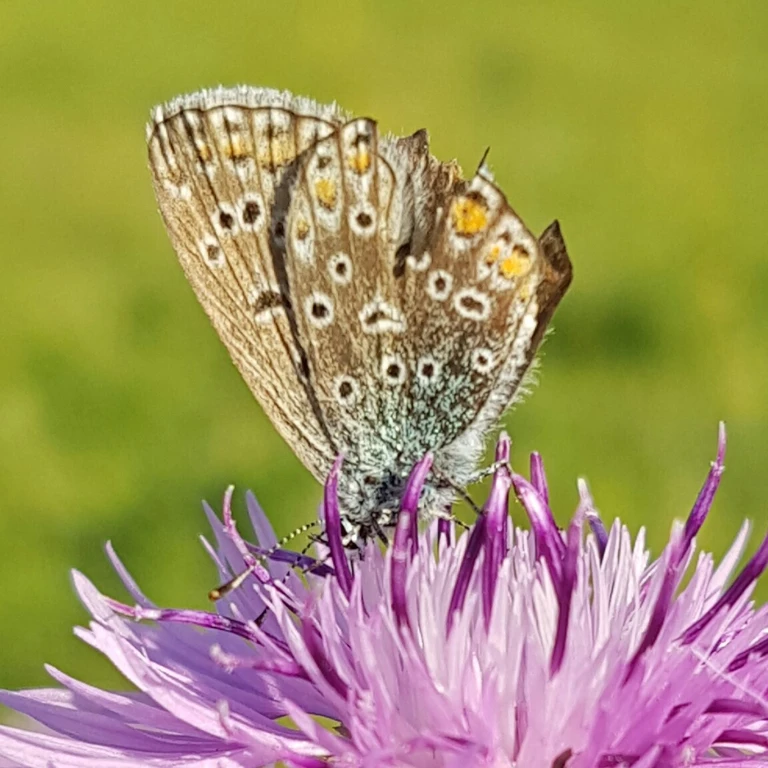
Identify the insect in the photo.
Polyommatus icarus
